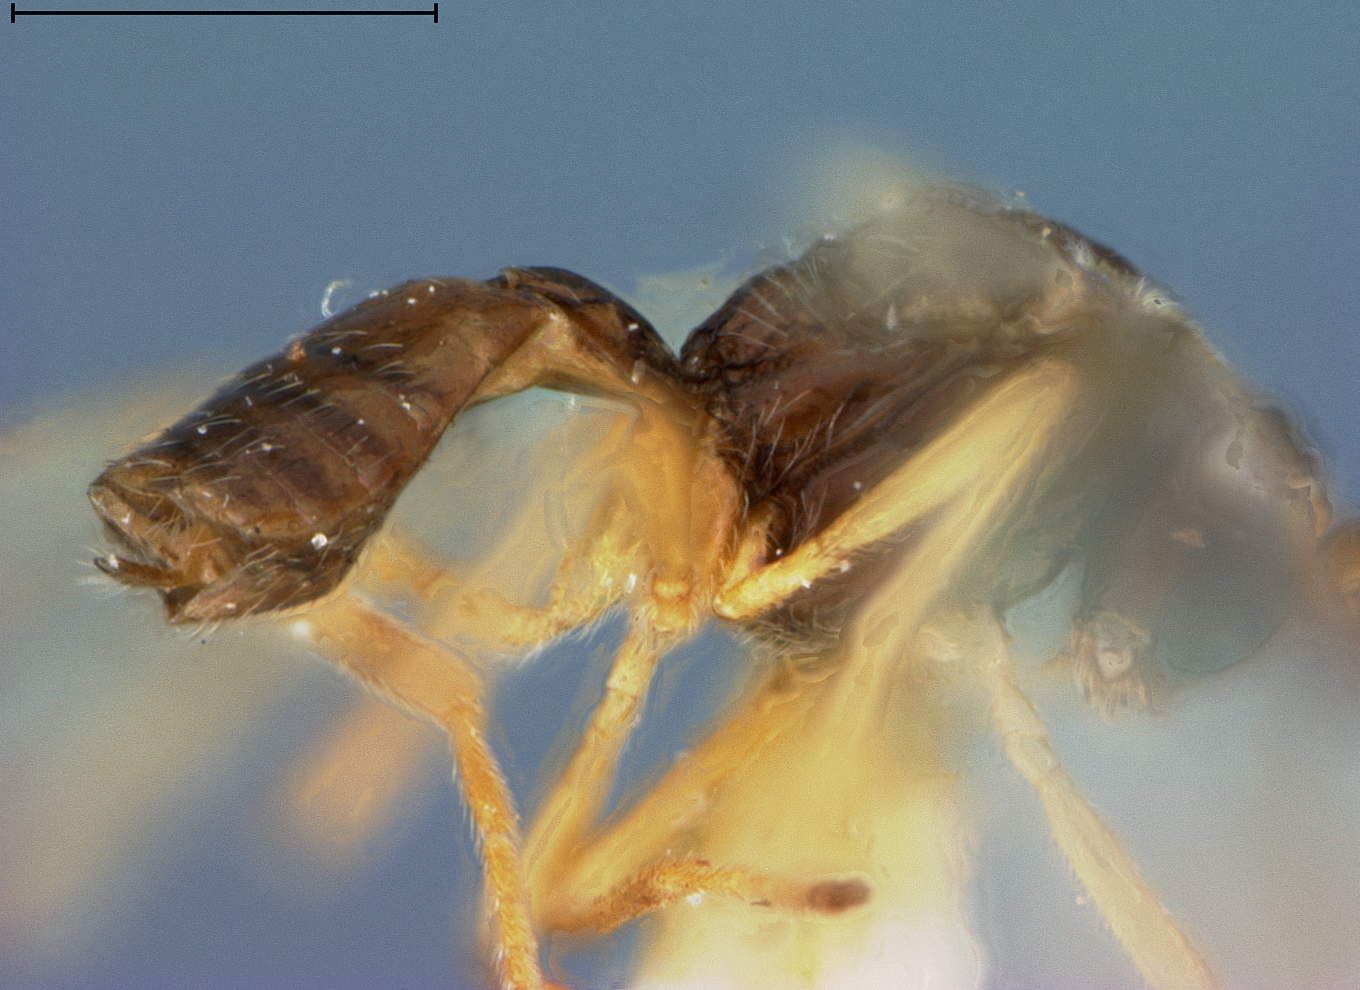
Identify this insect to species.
Adelura gahani
